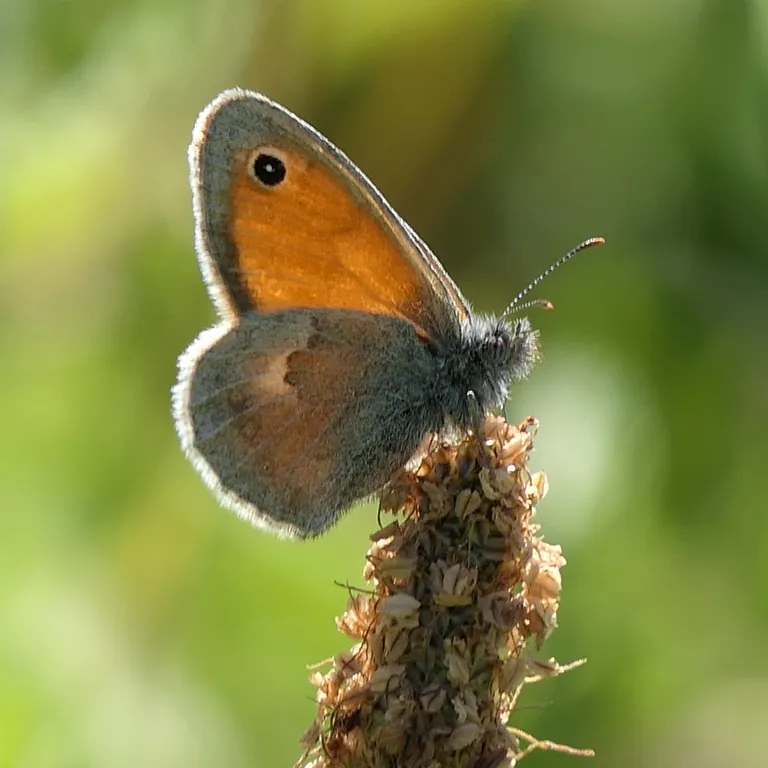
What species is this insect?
Coenonympha pamphilus
